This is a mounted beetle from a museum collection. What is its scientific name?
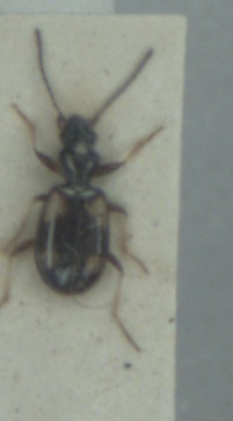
Bembidion illigeri
